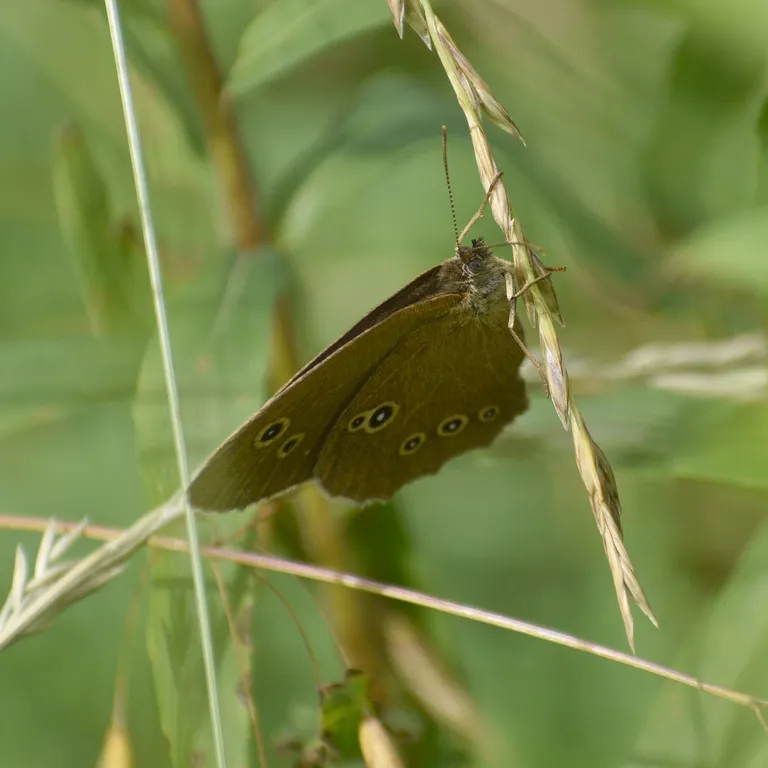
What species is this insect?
Aphantopus hyperantus
